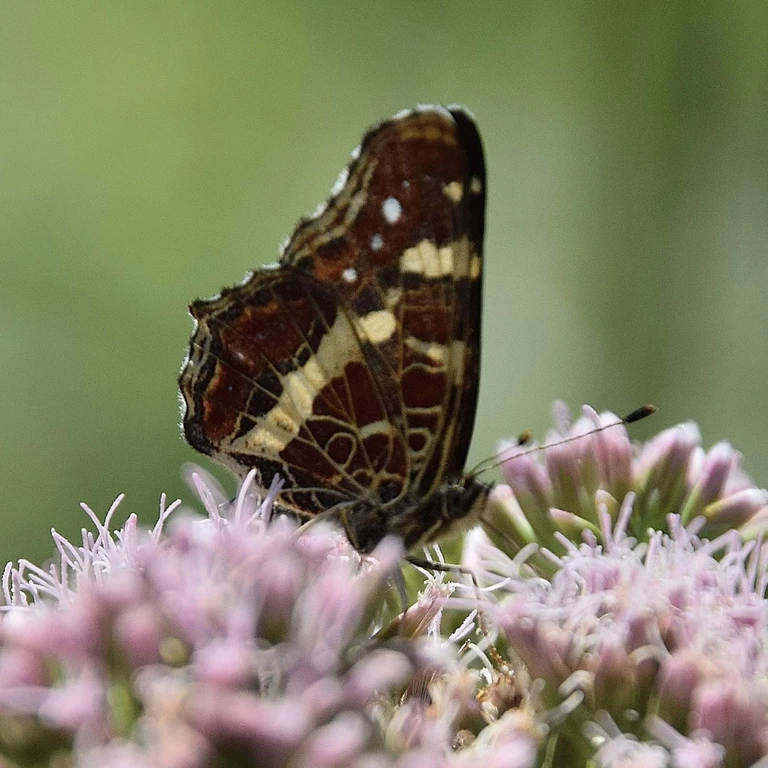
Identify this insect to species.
Araschnia levana
